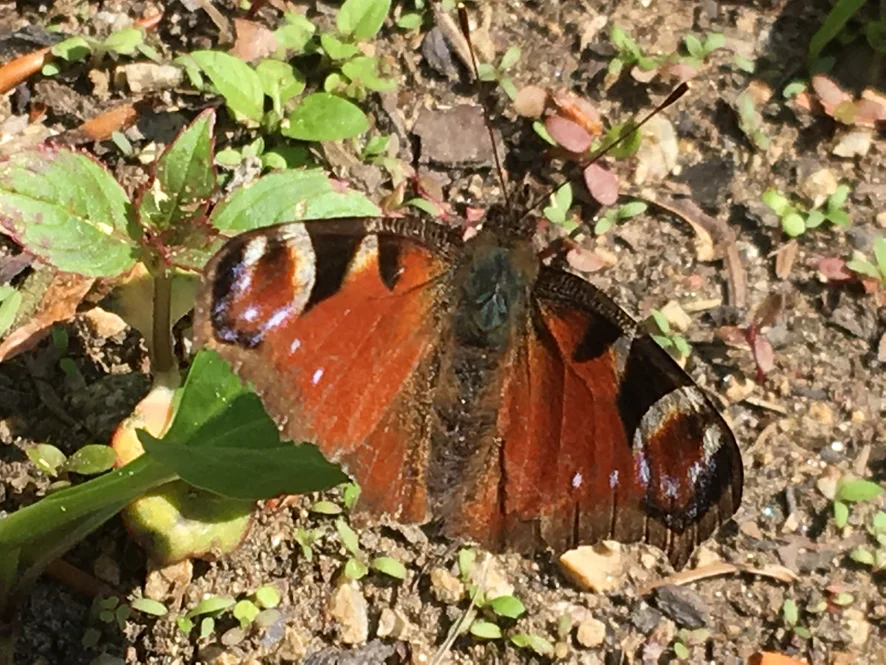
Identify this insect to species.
Aglais io
